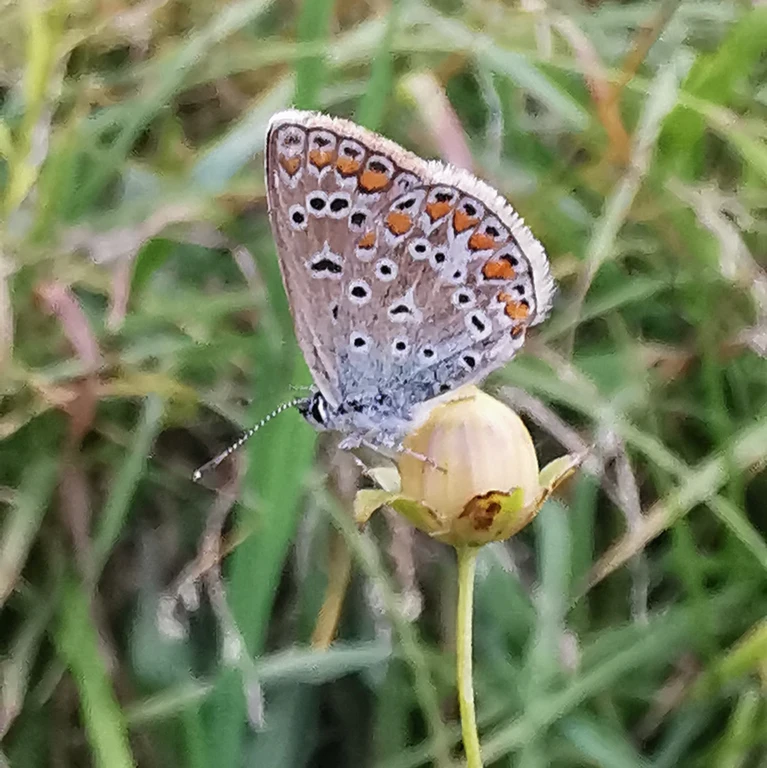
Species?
Polyommatus icarus
